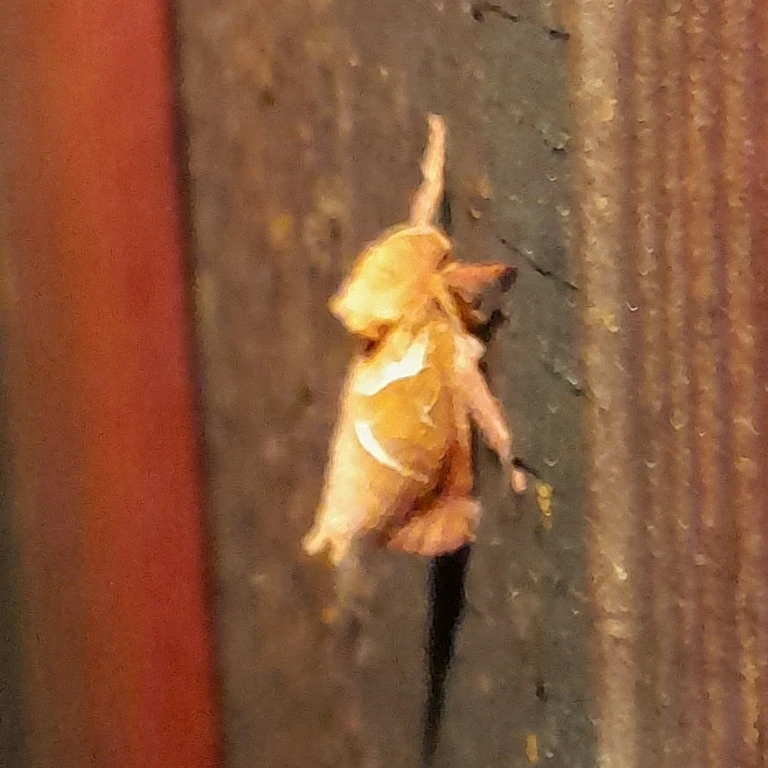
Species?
Triodia sylvina
